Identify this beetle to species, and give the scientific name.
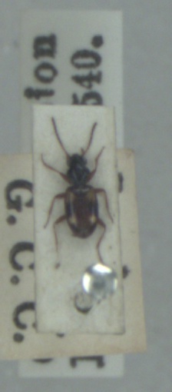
Bembidion quadrimaculatum
